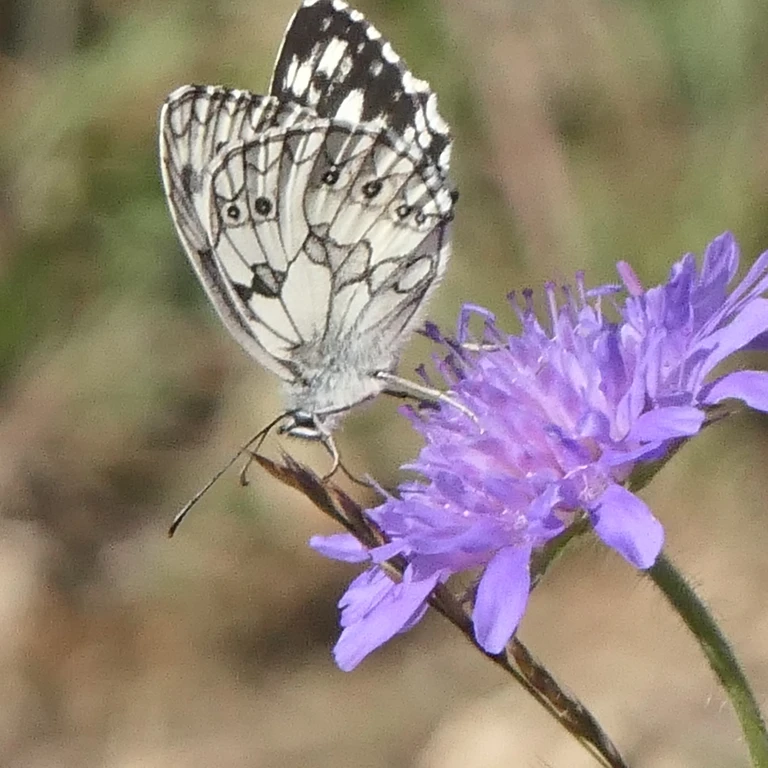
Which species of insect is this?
Melanargia galathea
